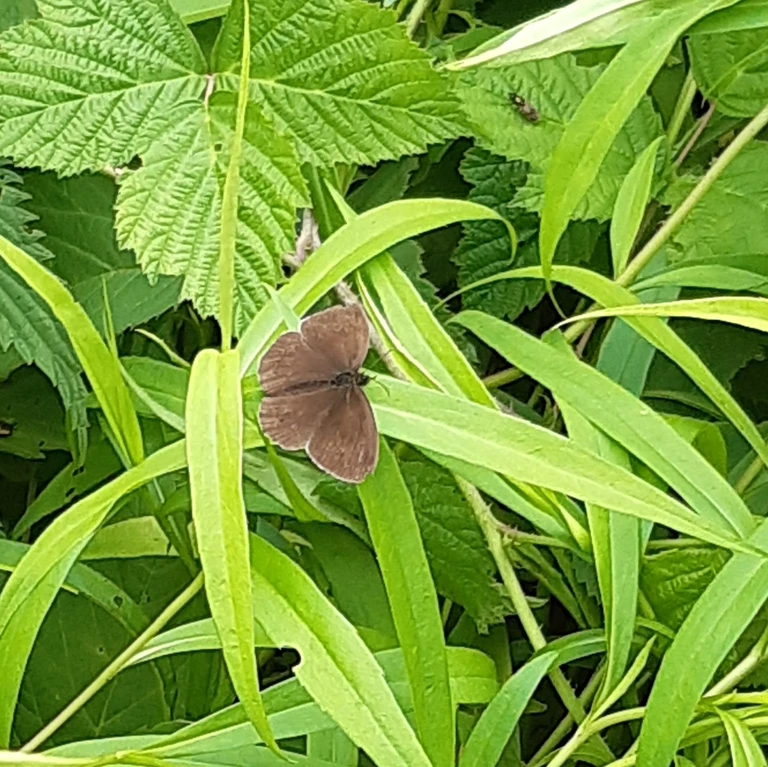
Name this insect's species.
Aphantopus hyperantus
